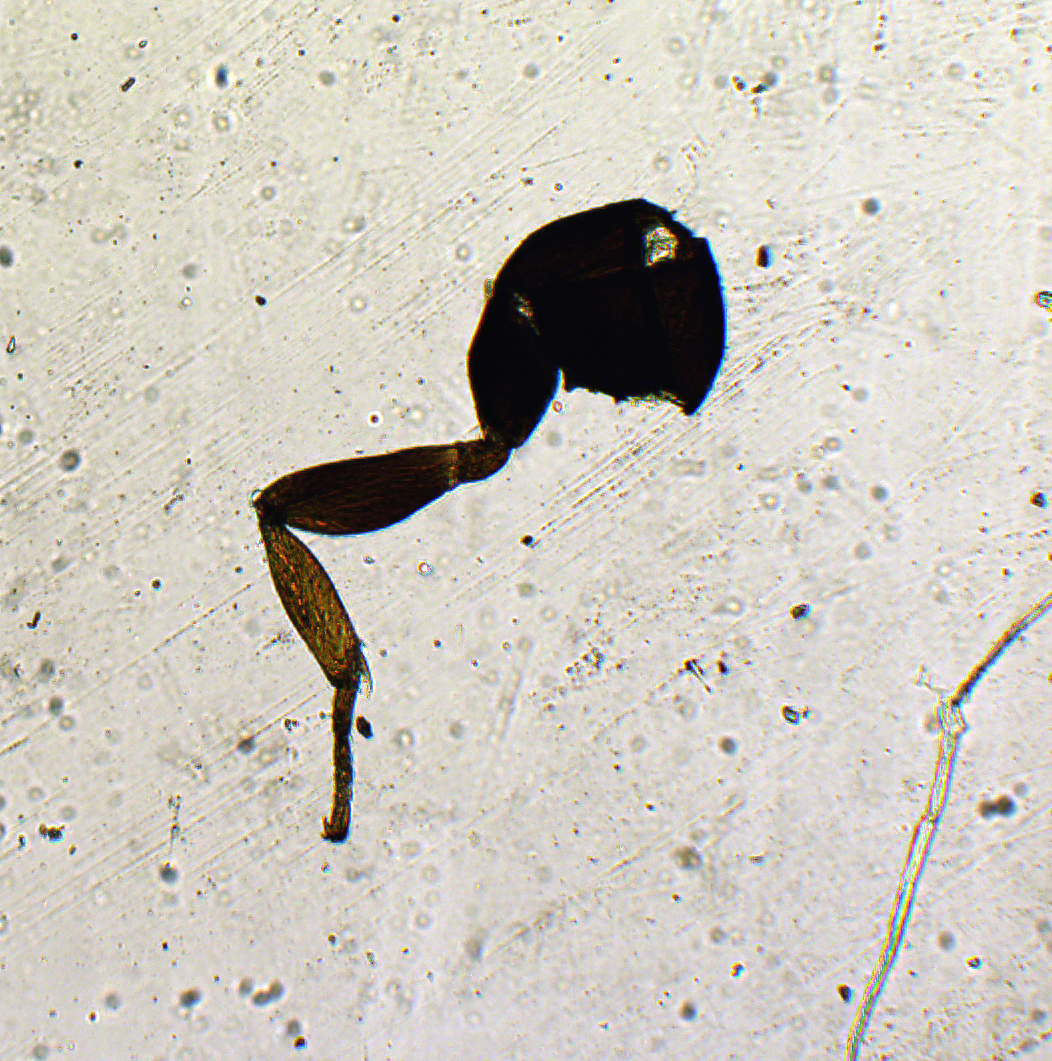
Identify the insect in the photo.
Pachyneuron kamathi
